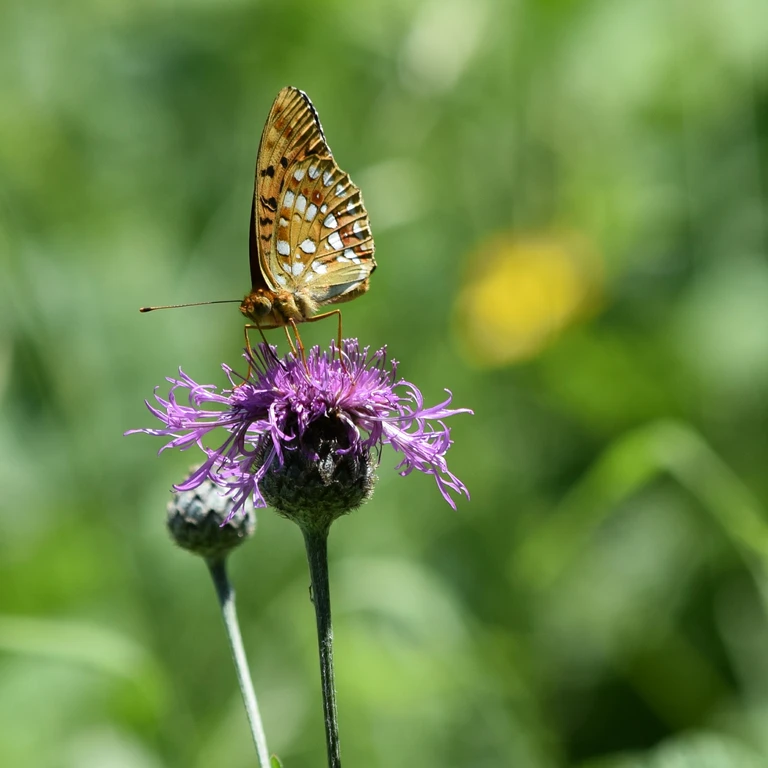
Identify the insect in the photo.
Fabriciana adippe
